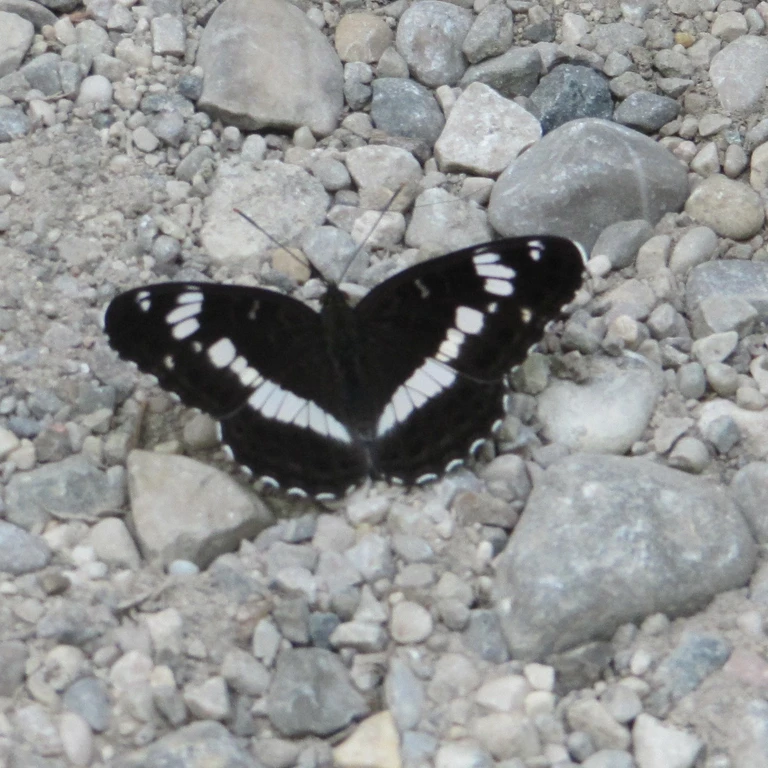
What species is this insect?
Limenitis camilla (also Ladoga camilla)
